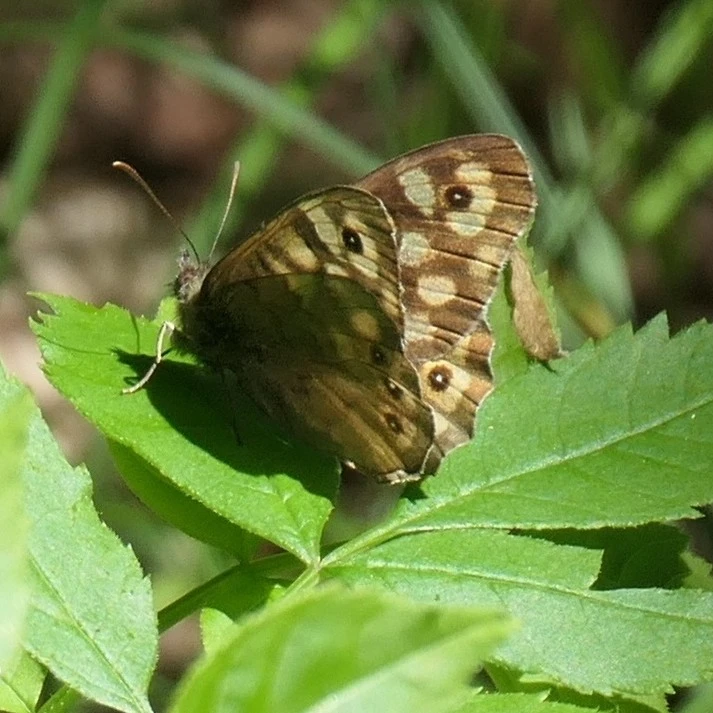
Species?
Pararge aegeria
